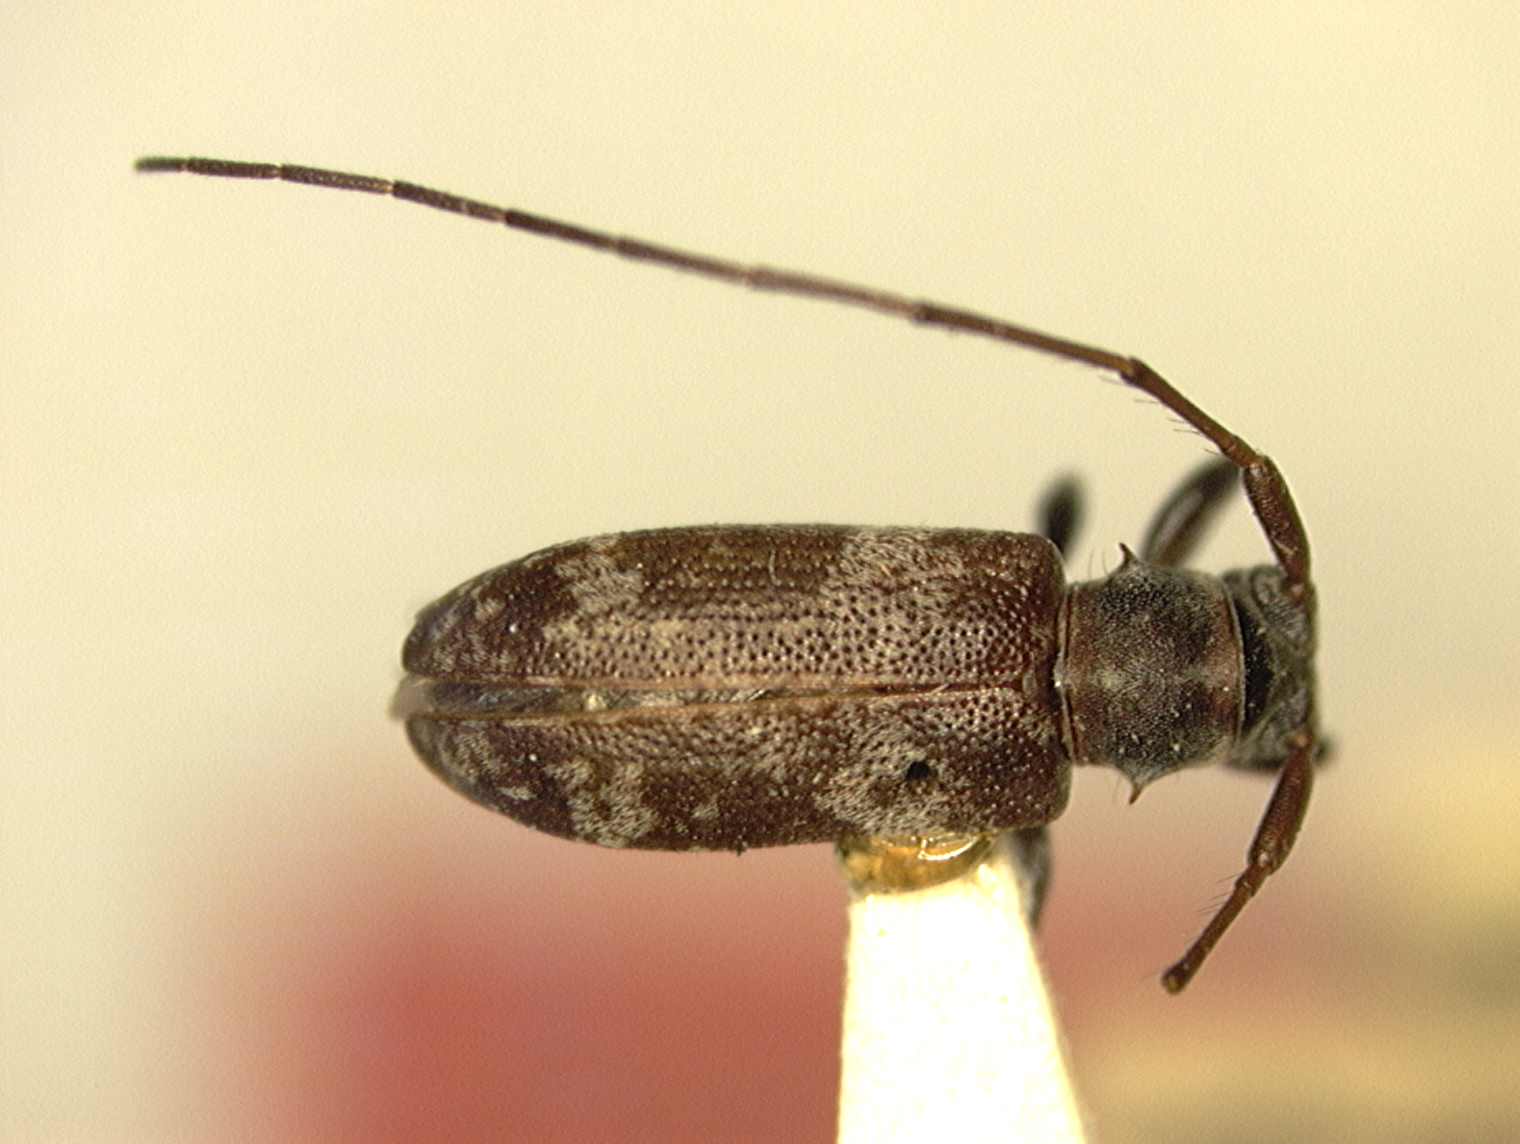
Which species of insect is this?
Miaena granulicolle
